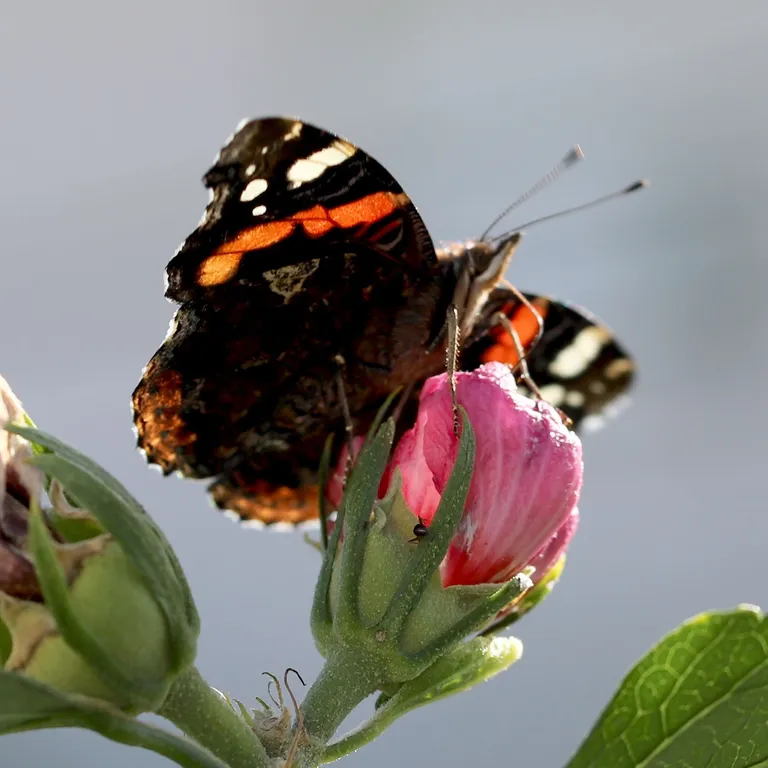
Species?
Vanessa atalanta
